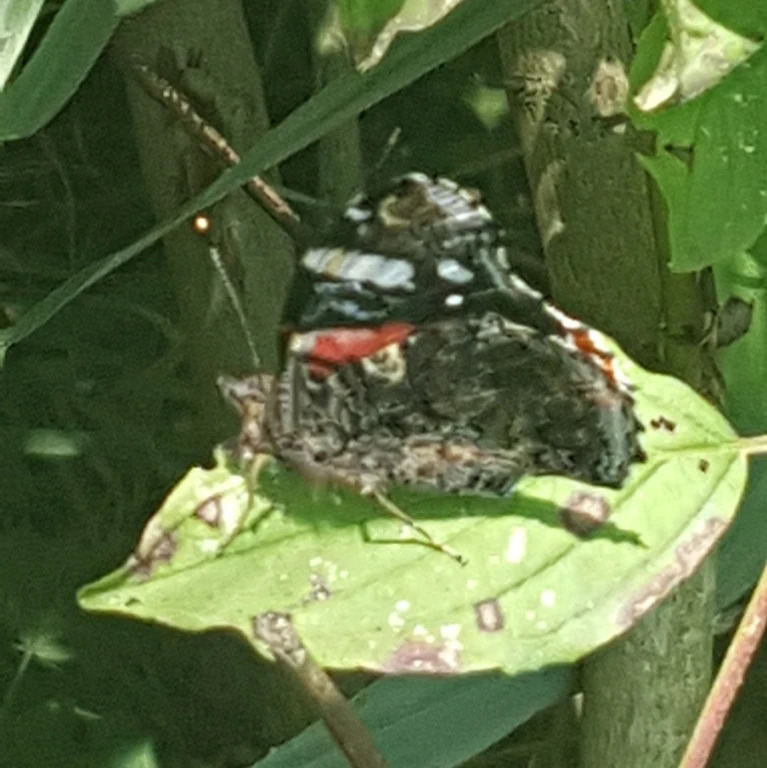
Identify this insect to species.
Vanessa atalanta
